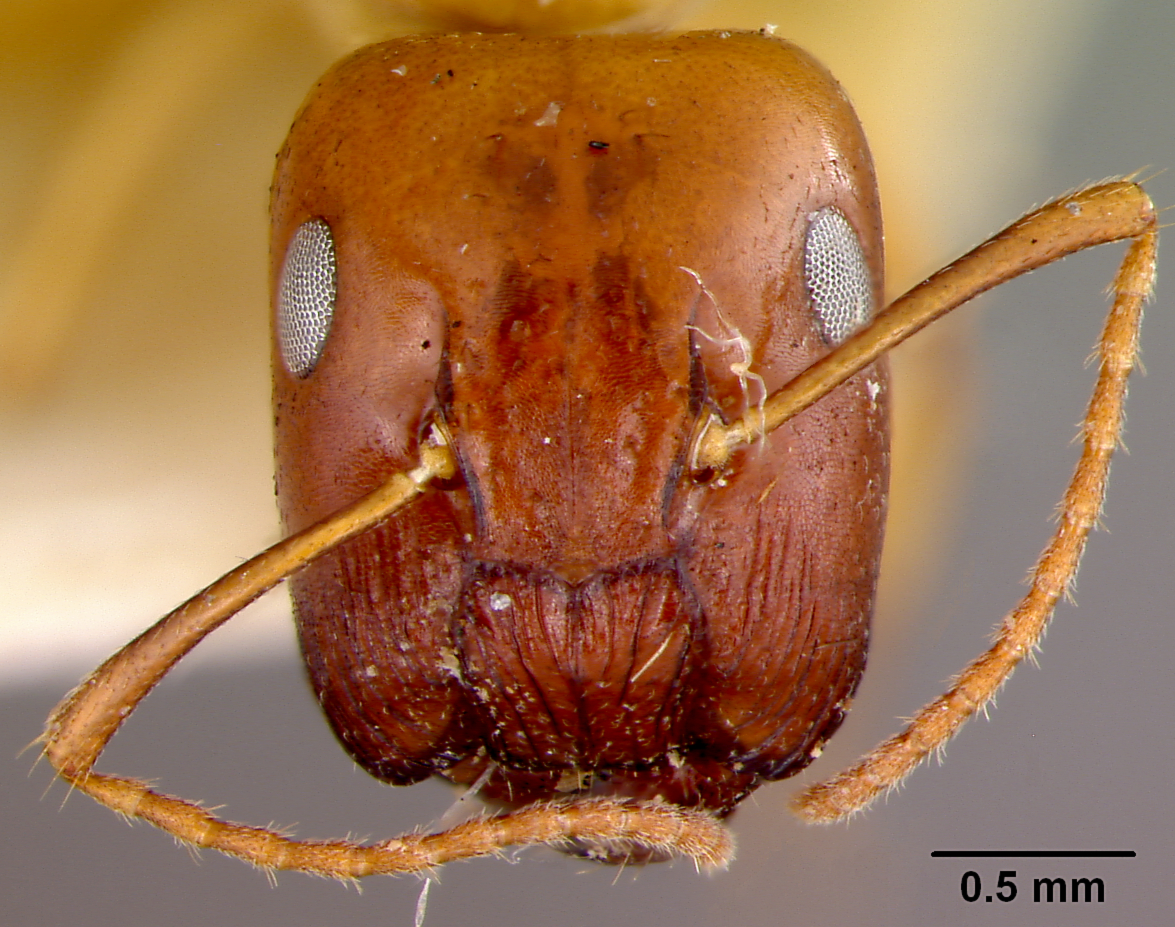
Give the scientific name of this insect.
Camponotus maudella
